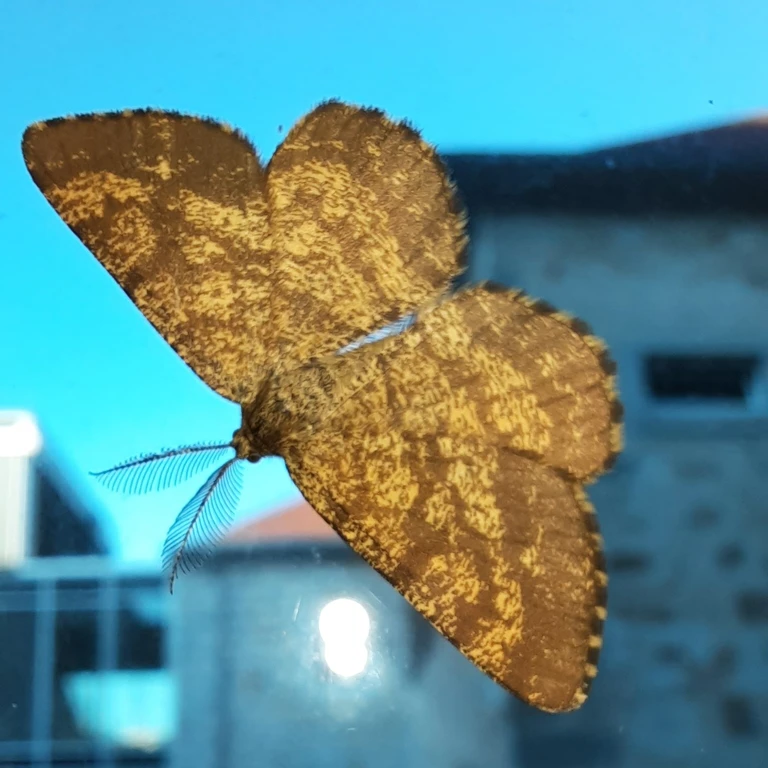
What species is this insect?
Ematurga atomaria
